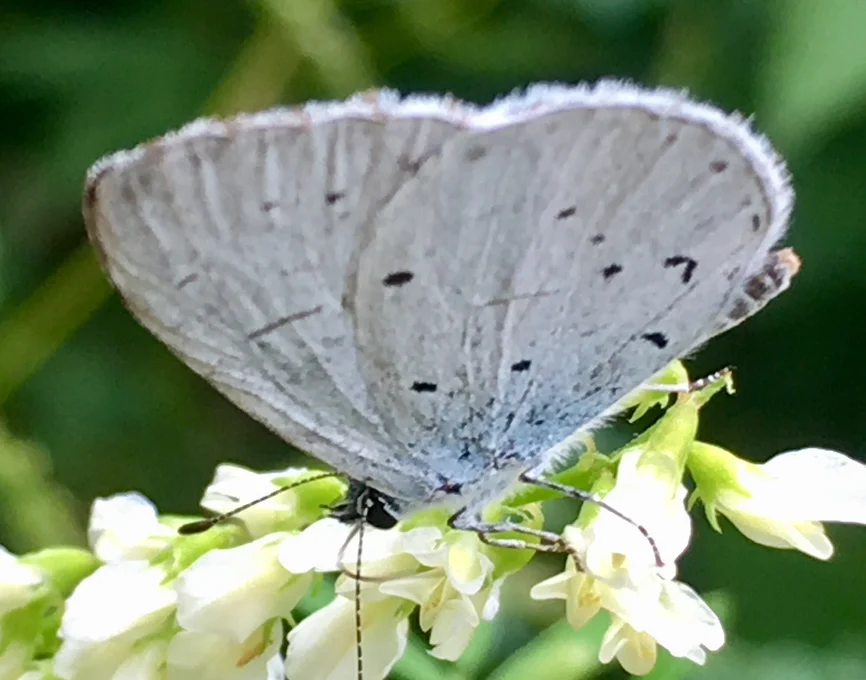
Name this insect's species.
Celastrina argiolus
